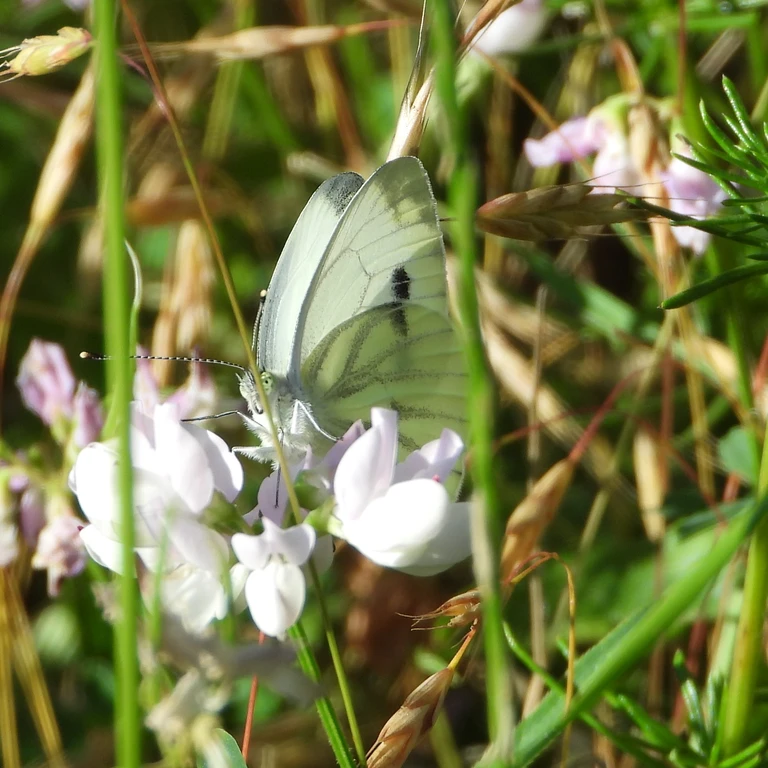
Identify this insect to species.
Pieris napi
